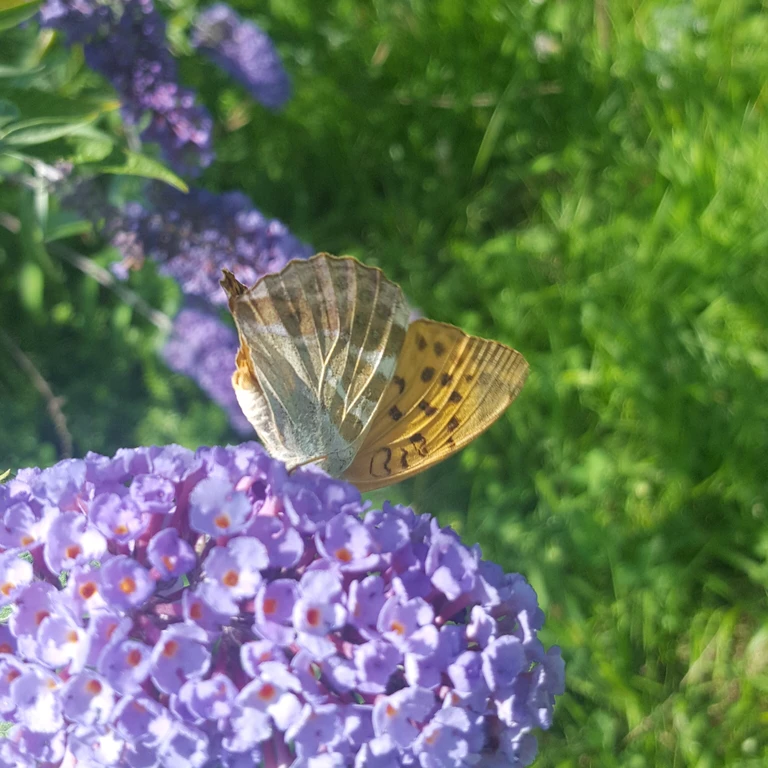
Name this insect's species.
Argynnis paphia
